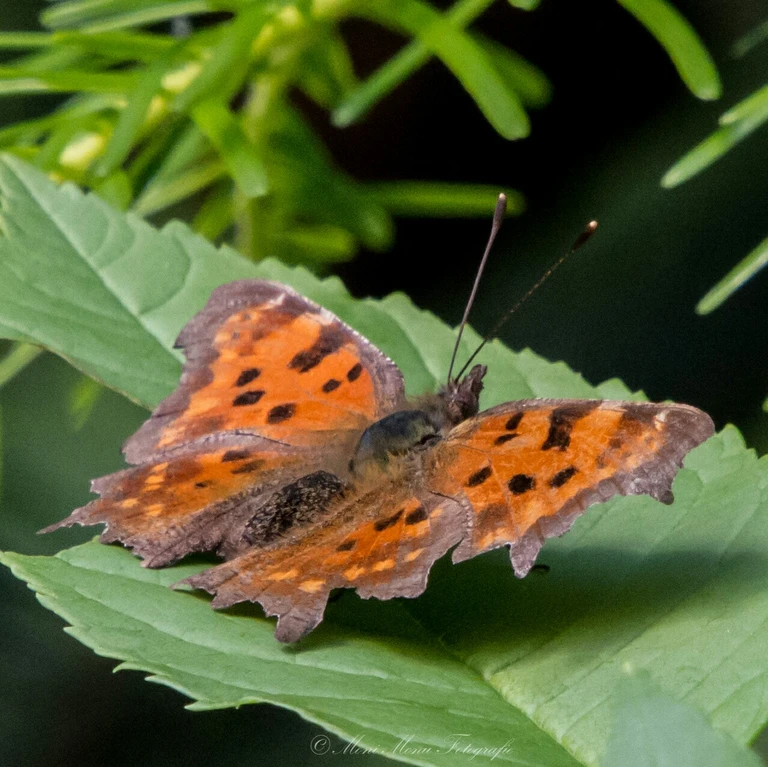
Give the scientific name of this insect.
Polygonia c-album
